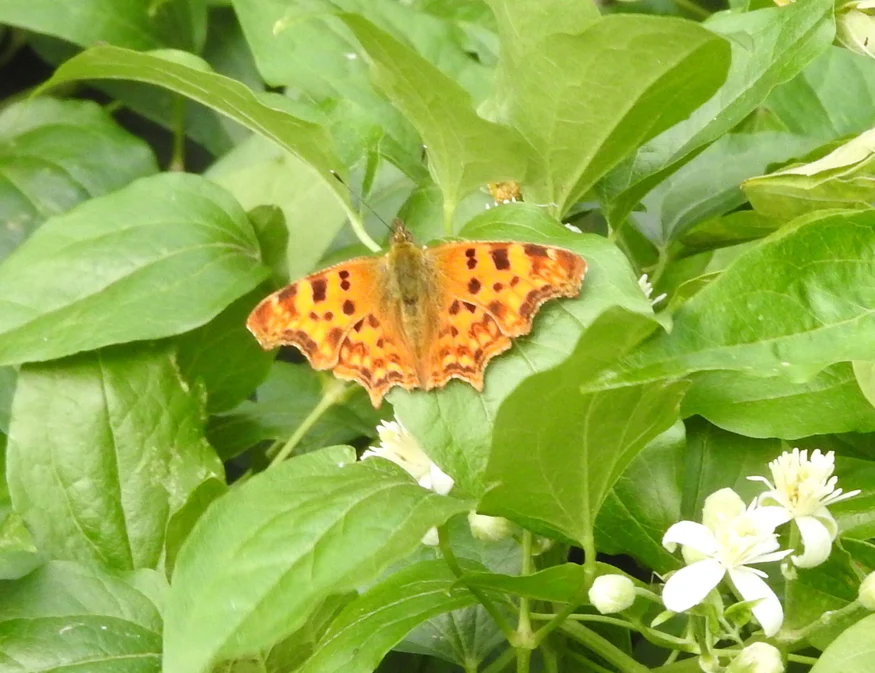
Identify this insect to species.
Polygonia c-album
